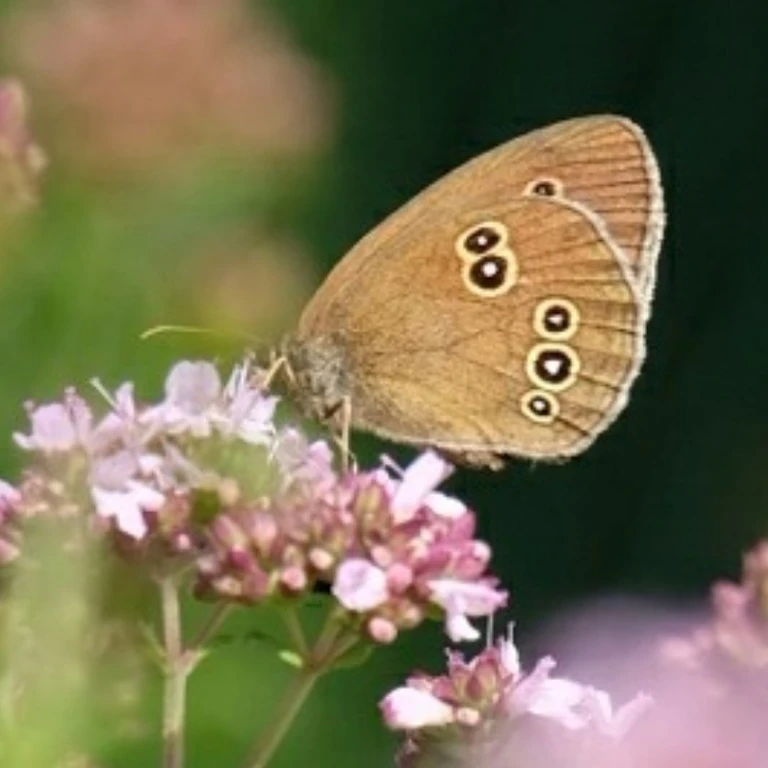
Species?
Aphantopus hyperantus
